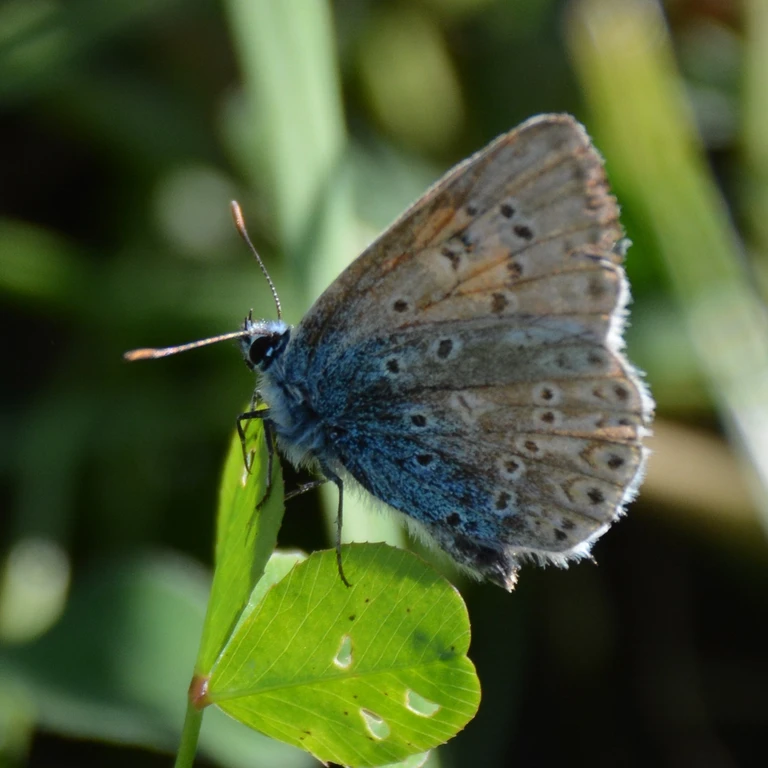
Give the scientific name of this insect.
Polyommatus icarus
